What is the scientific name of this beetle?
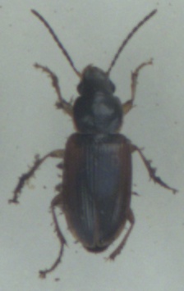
Stenolophus mixtus
